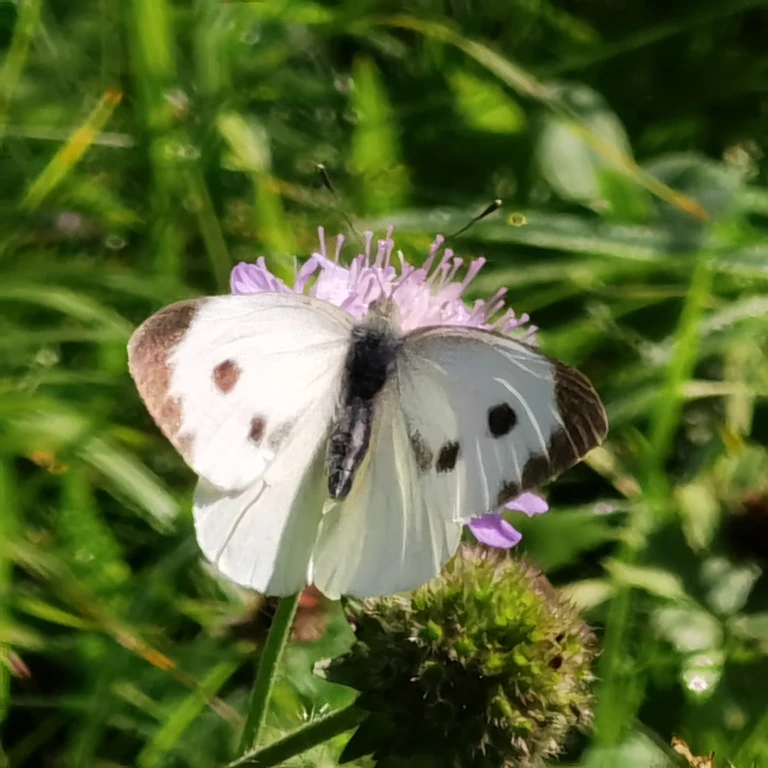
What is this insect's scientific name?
Pieris brassicae
